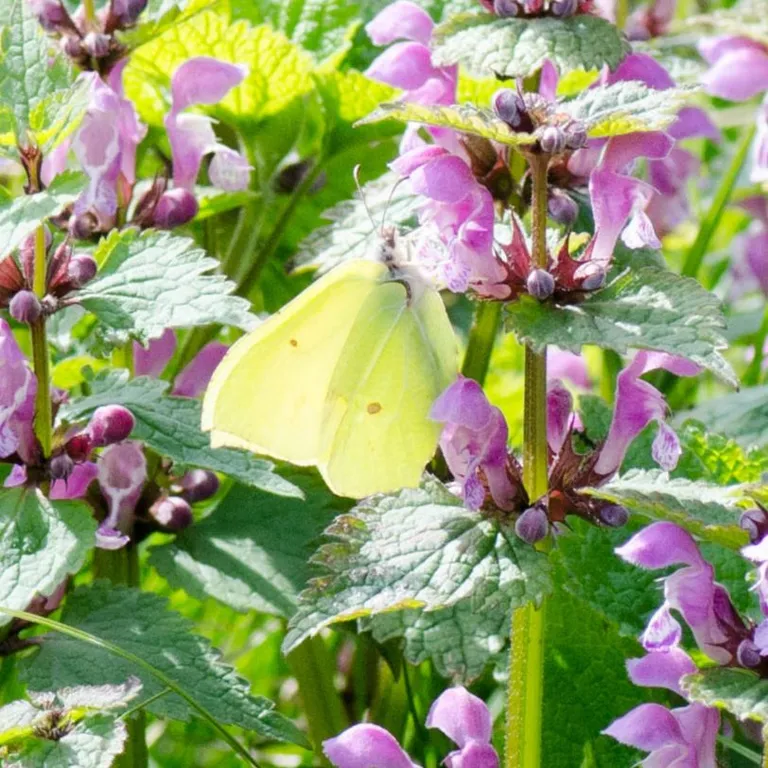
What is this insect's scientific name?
Gonepteryx rhamni
